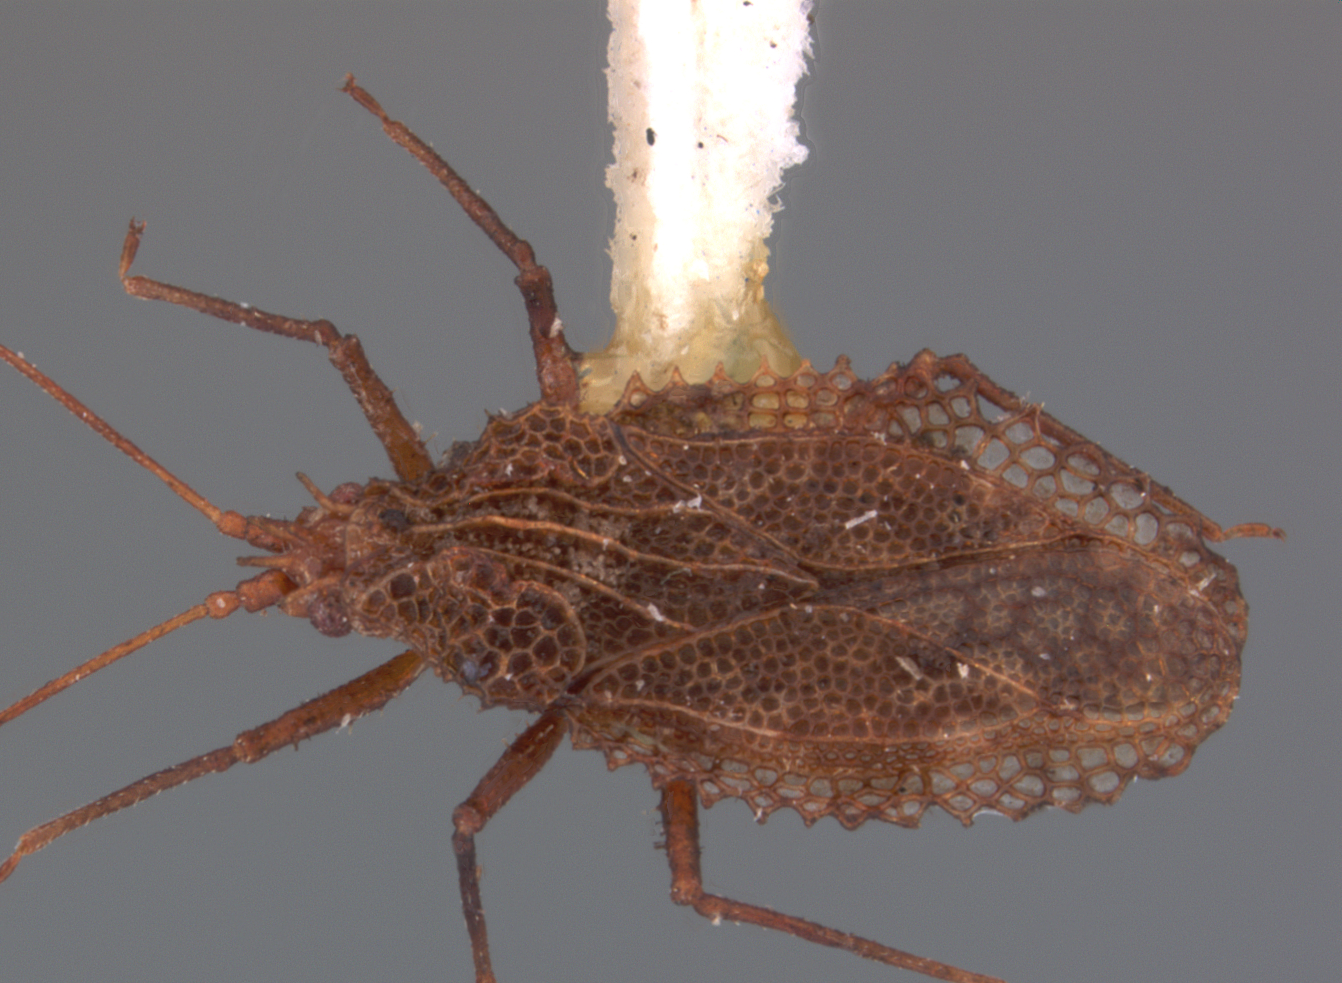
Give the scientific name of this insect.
Callithrincus signatus
